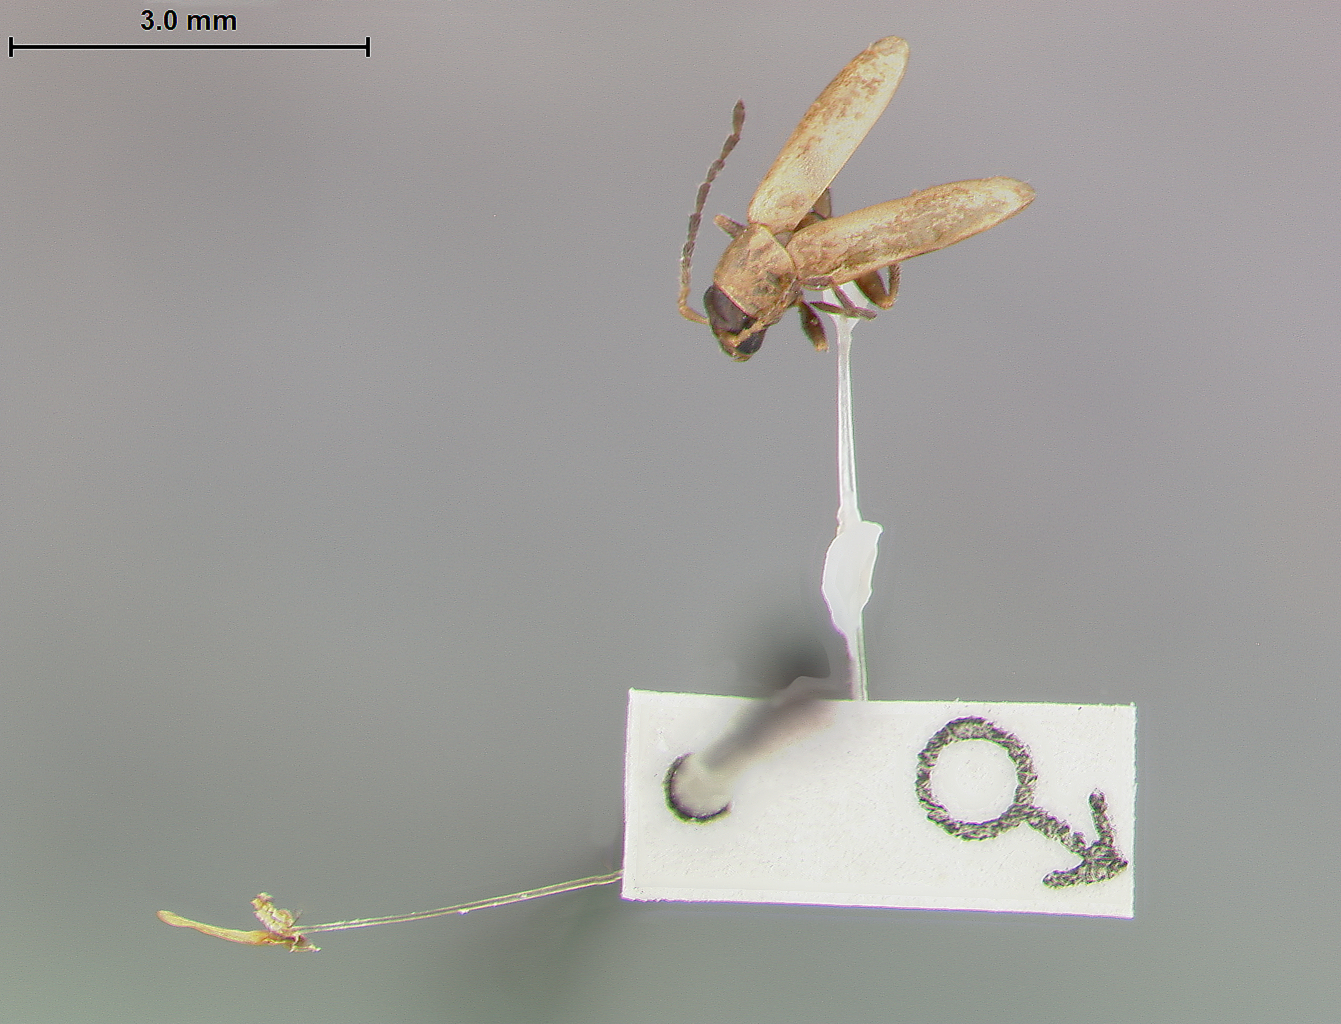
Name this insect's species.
Luperodes elachistus
